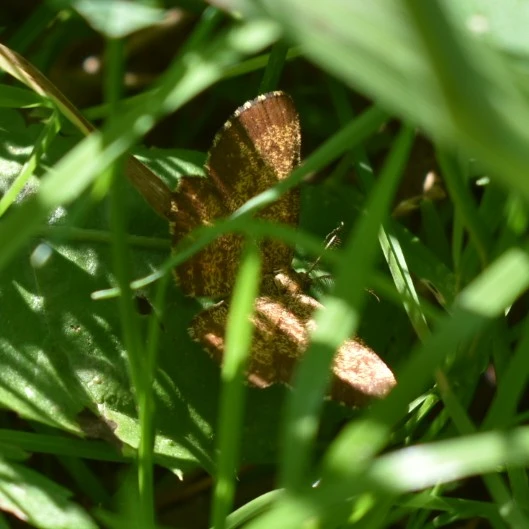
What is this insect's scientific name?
Ematurga atomaria
